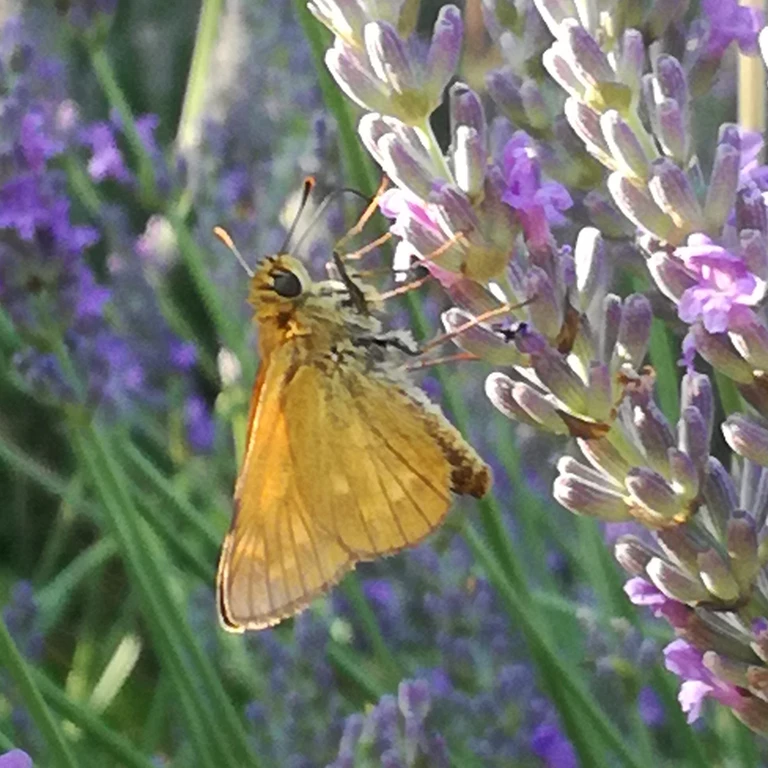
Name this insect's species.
Ochlodes sylvanus (also Ochlodes venata)
